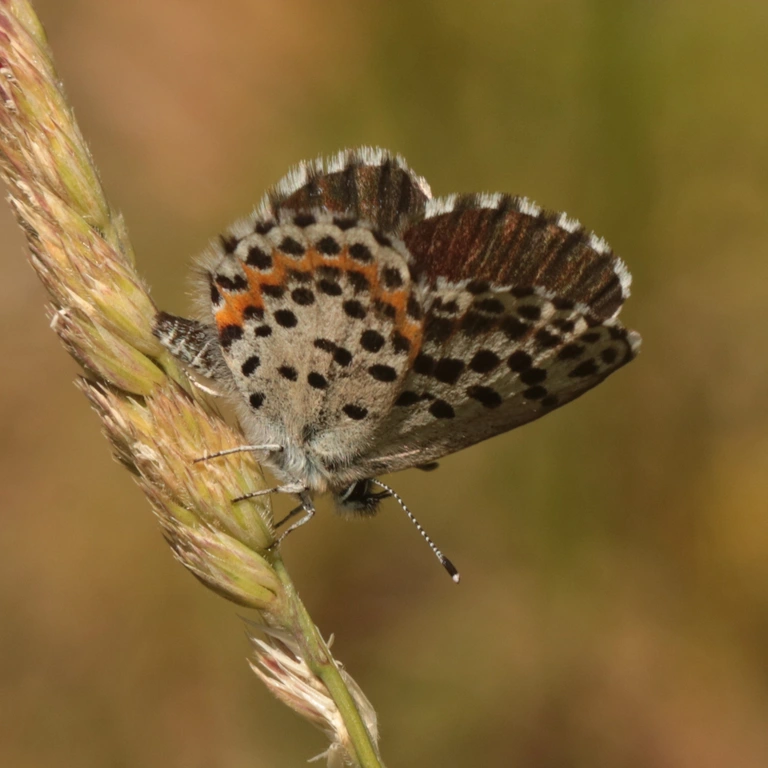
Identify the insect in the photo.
Scolitantides orion
